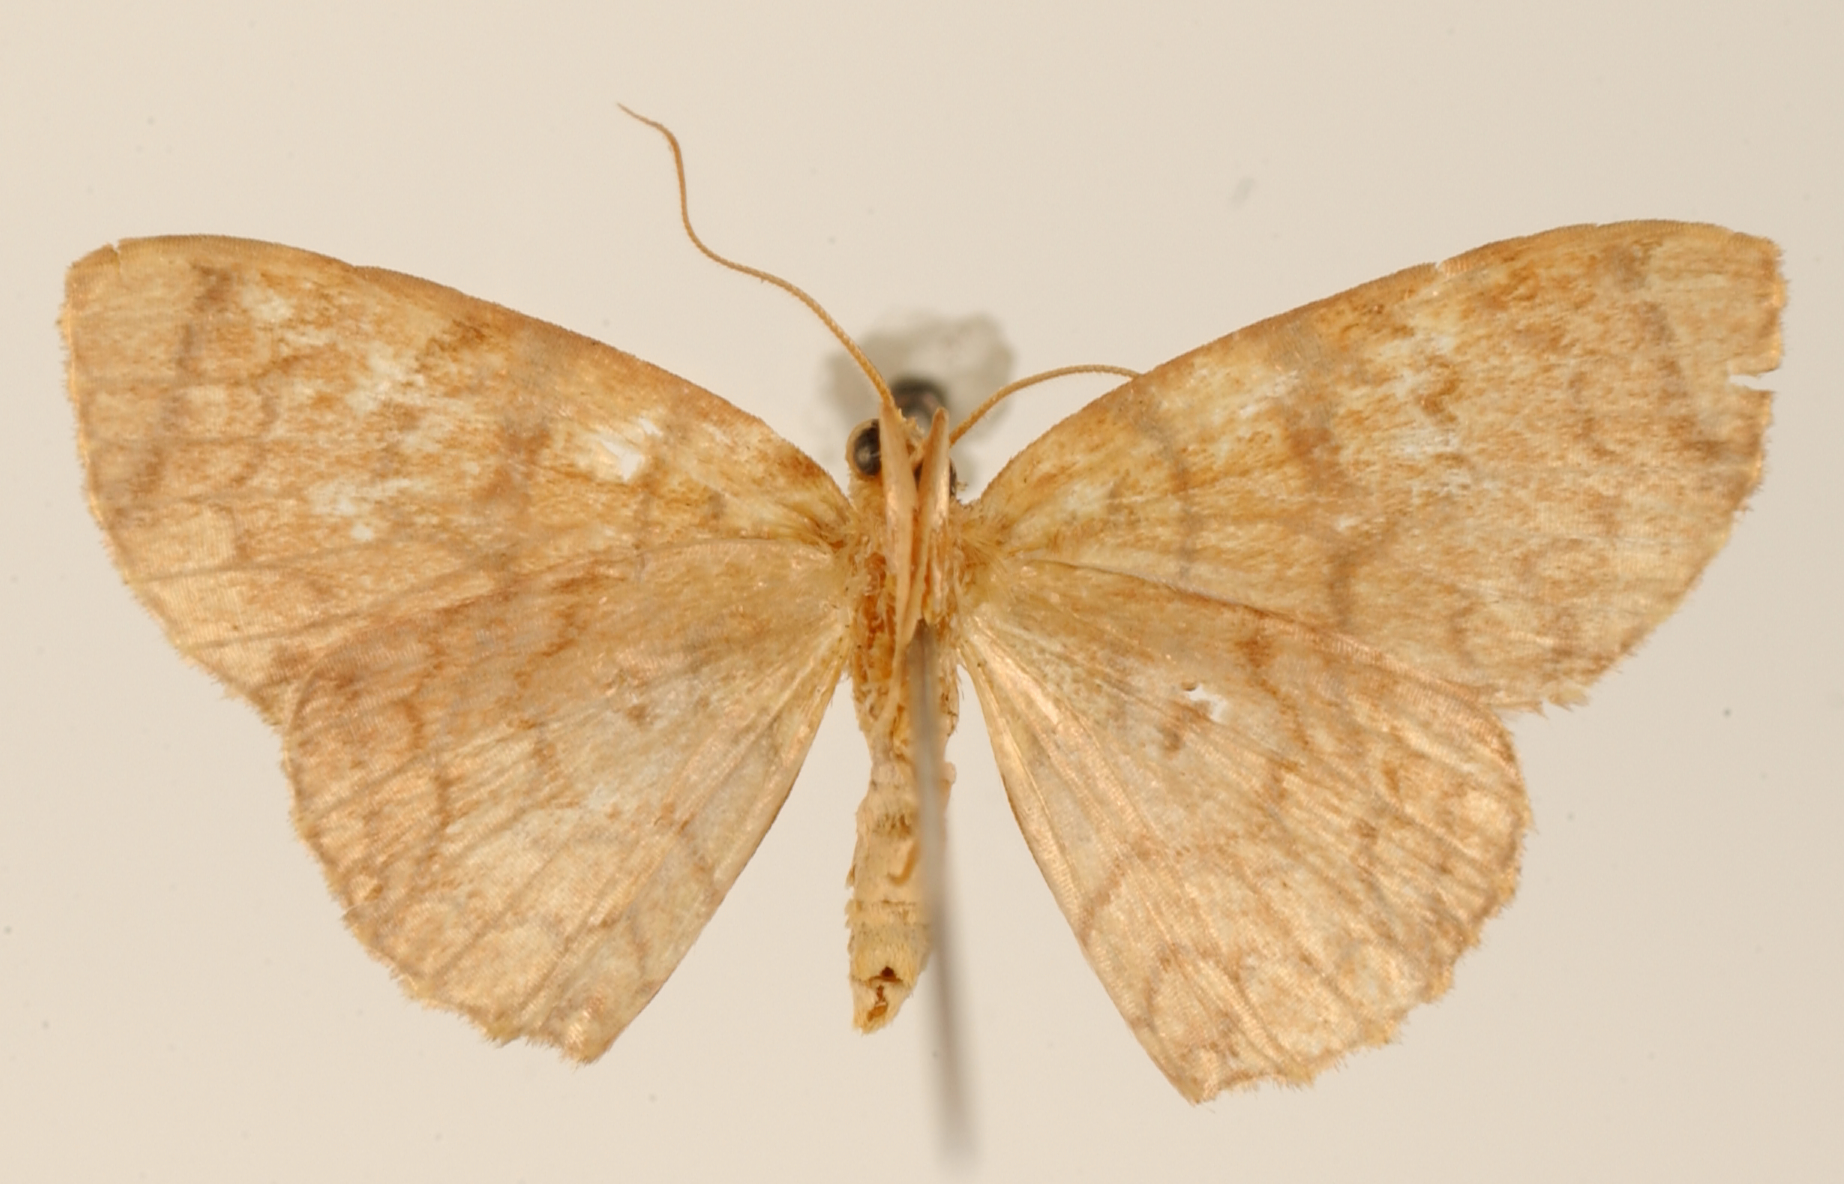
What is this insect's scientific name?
Anisodes scriptilinea
